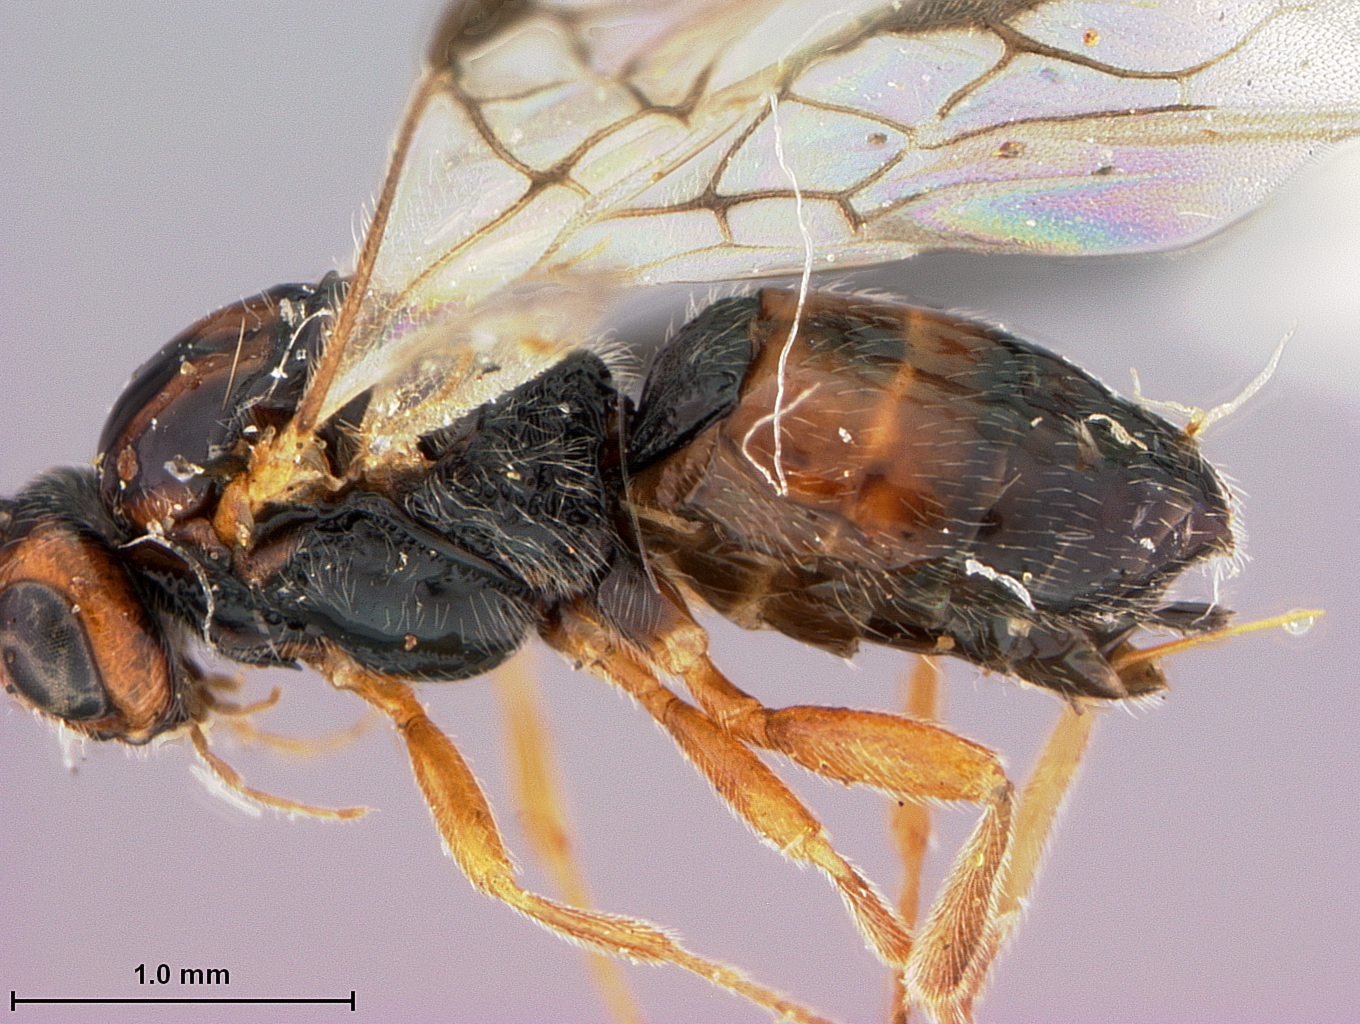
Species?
Opius middlekauffi
